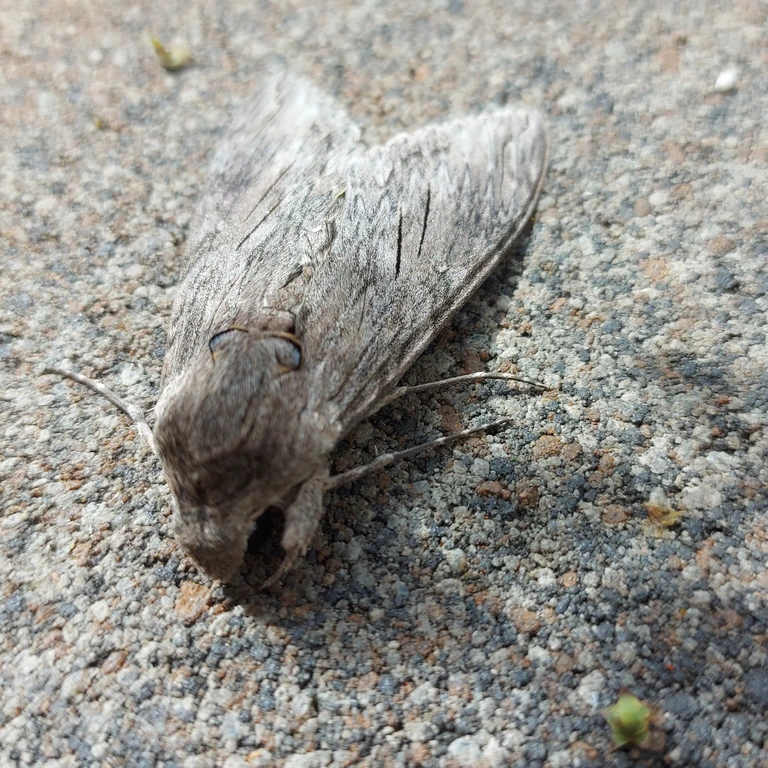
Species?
Agrius convolvuli
